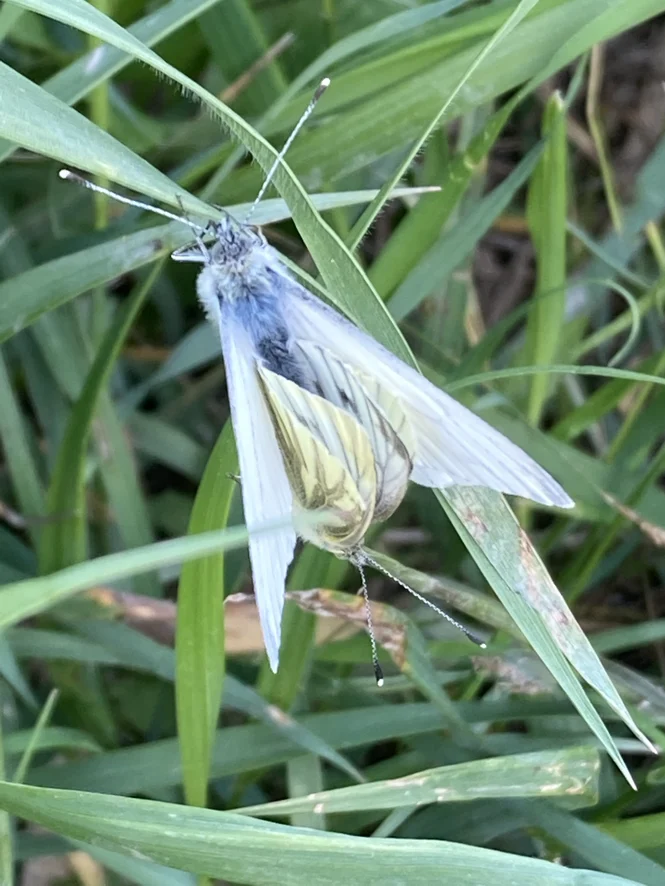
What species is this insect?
Pieris napi
